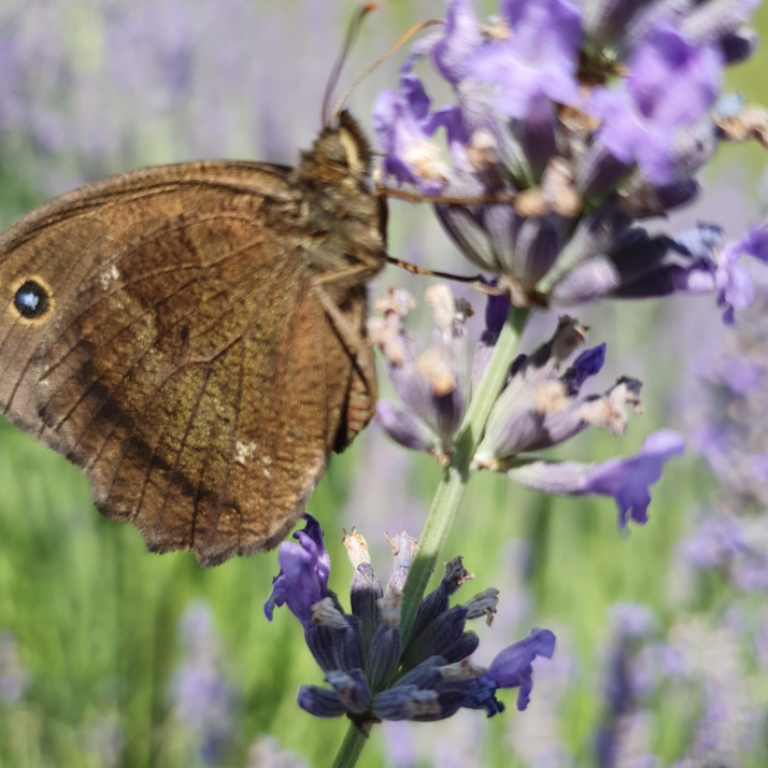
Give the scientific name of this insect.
Minois dryas
